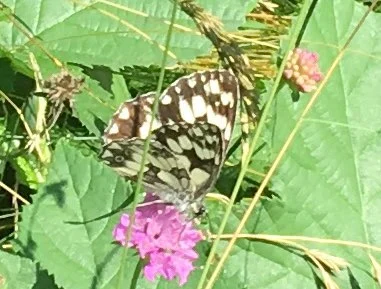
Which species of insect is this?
Melanargia galathea
